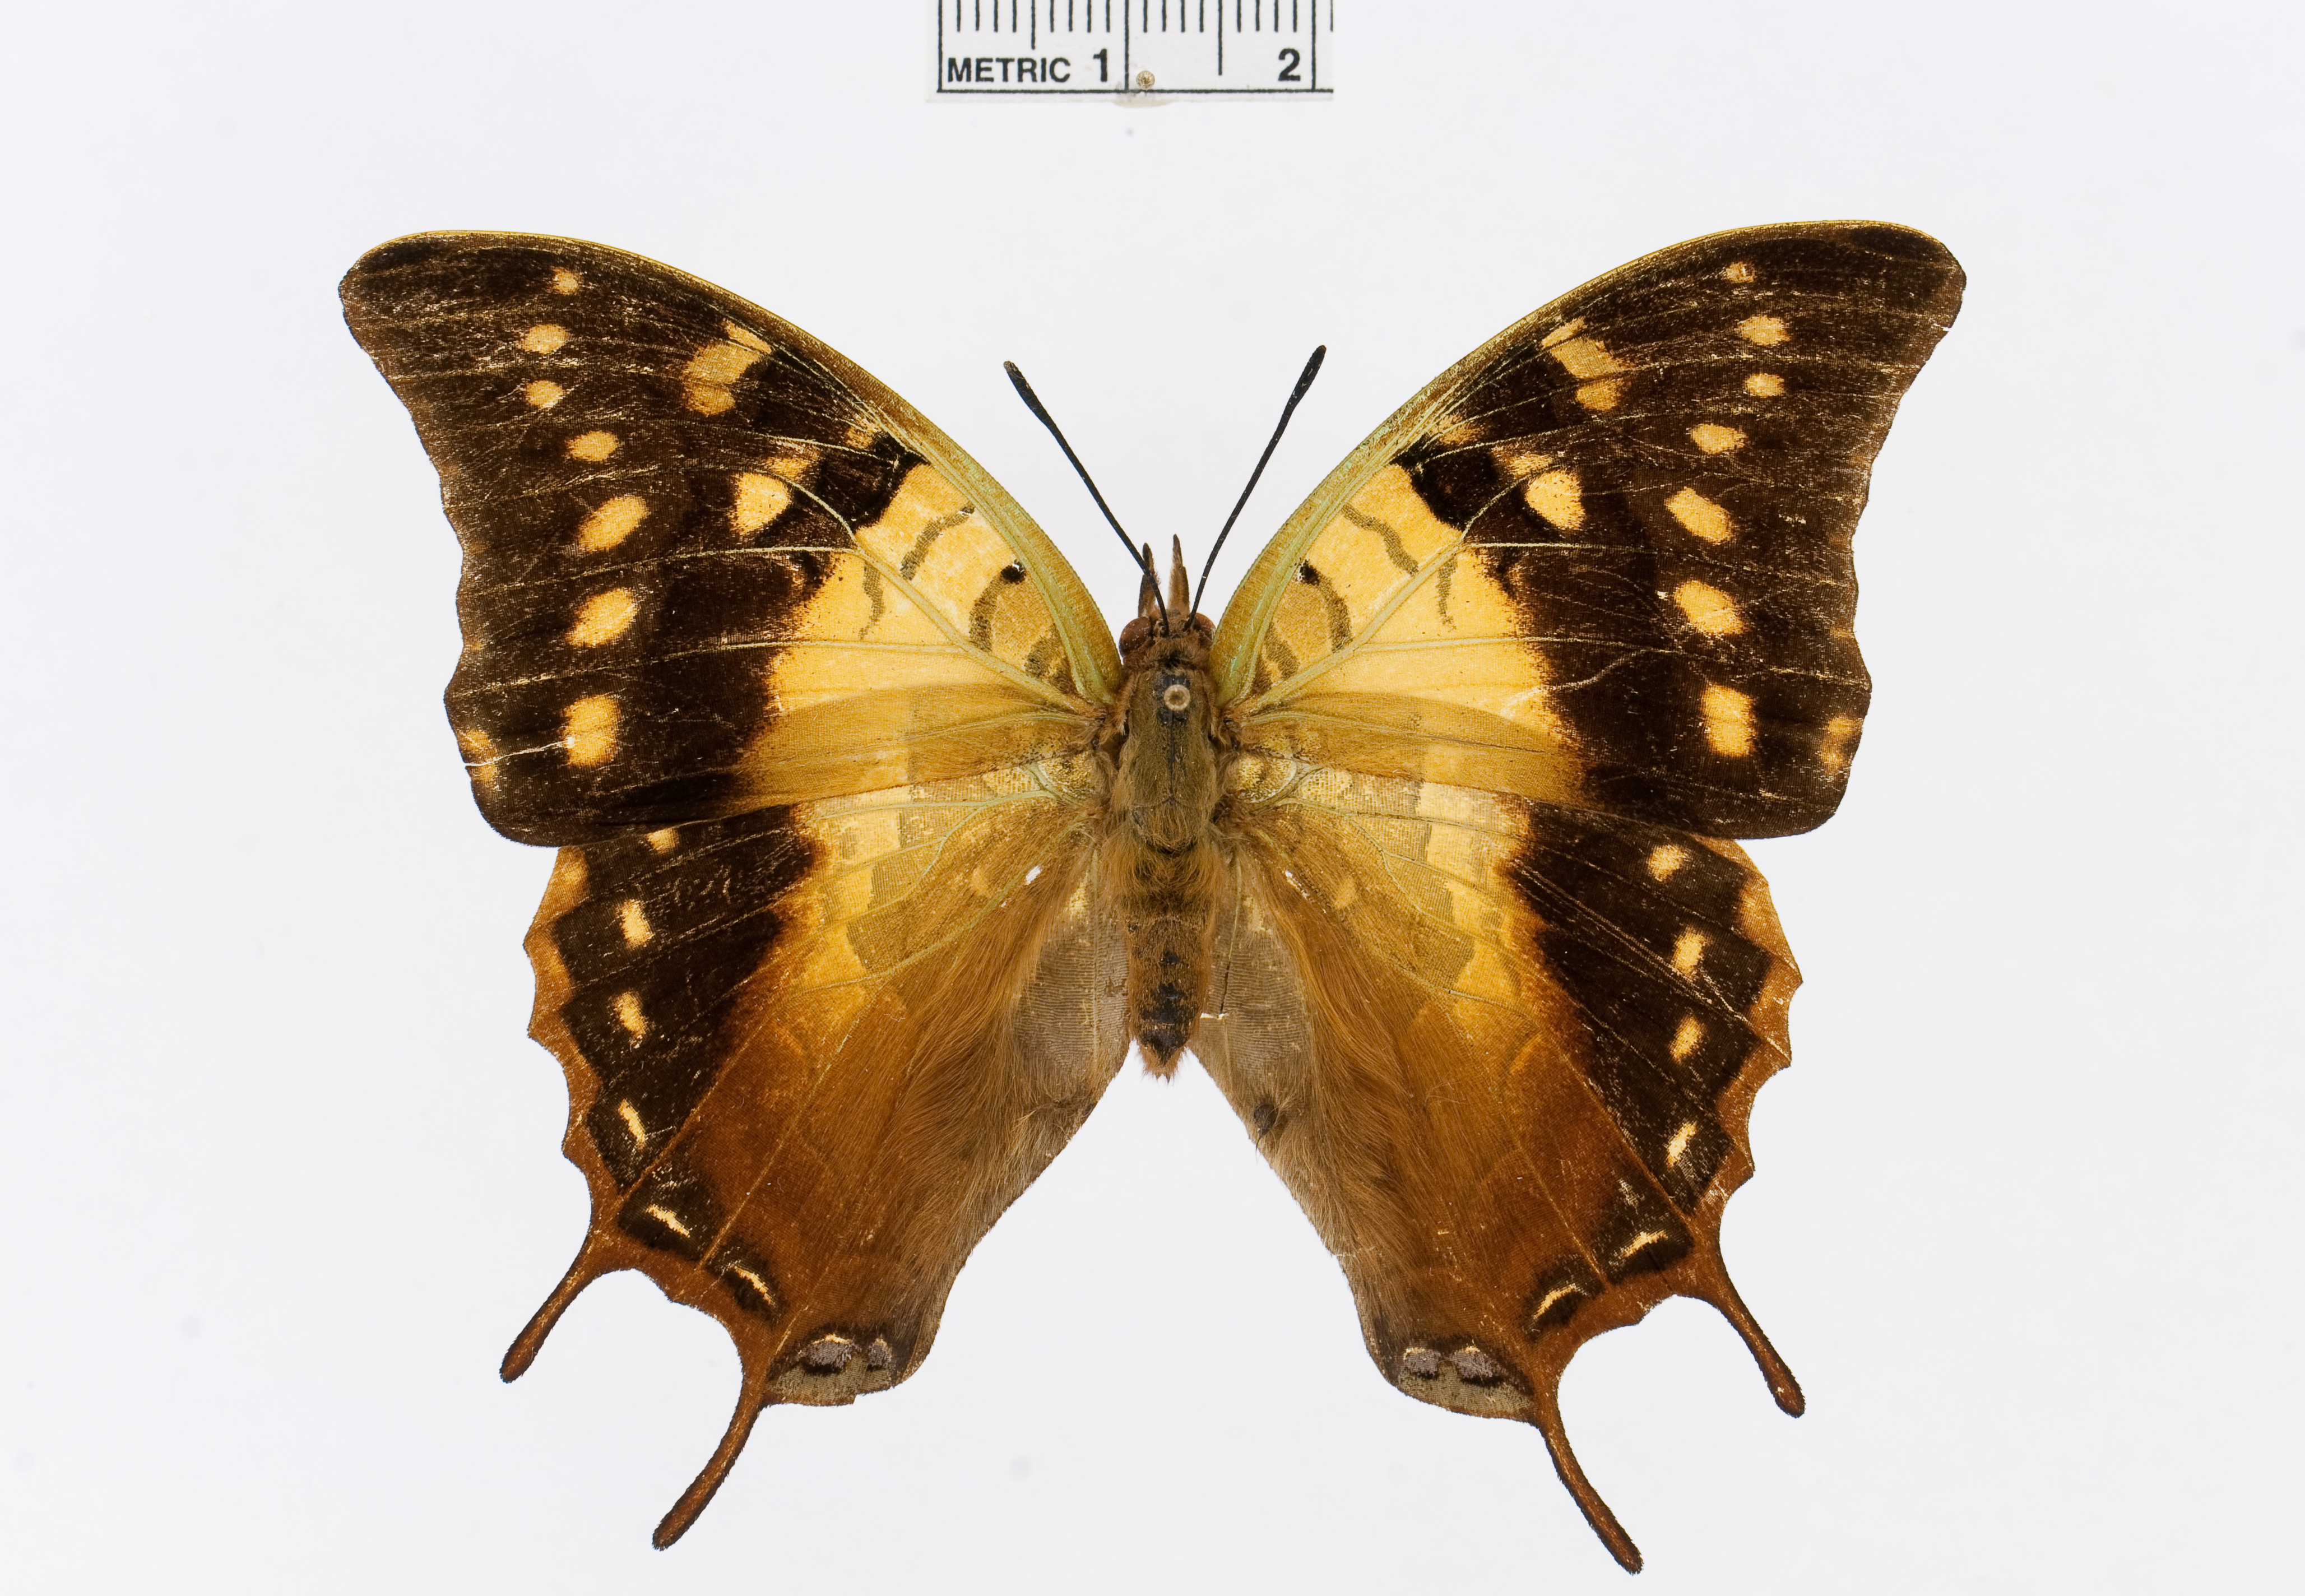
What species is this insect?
Charaxes antamboulou
